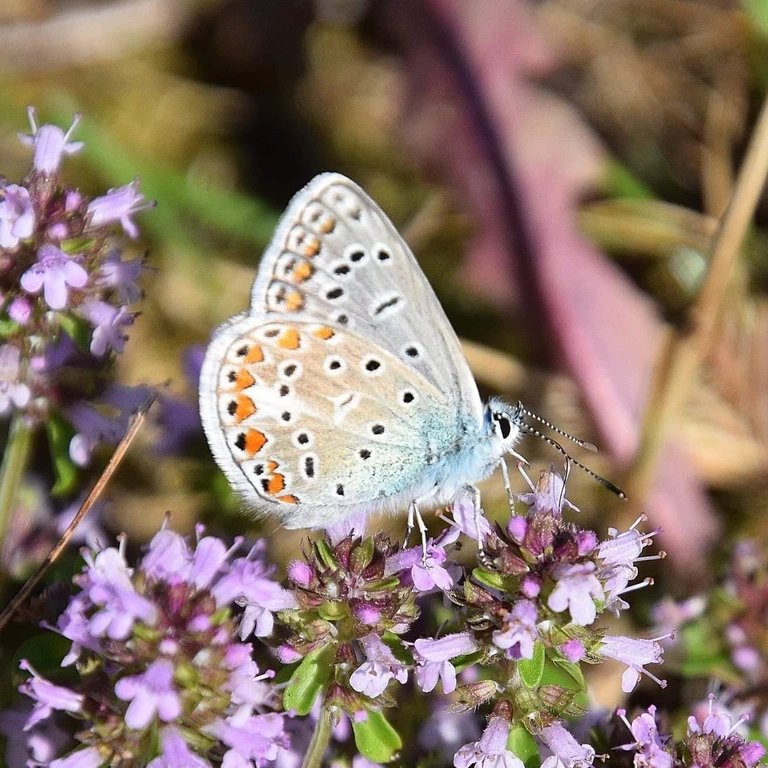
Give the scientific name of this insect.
Polyommatus icarus
